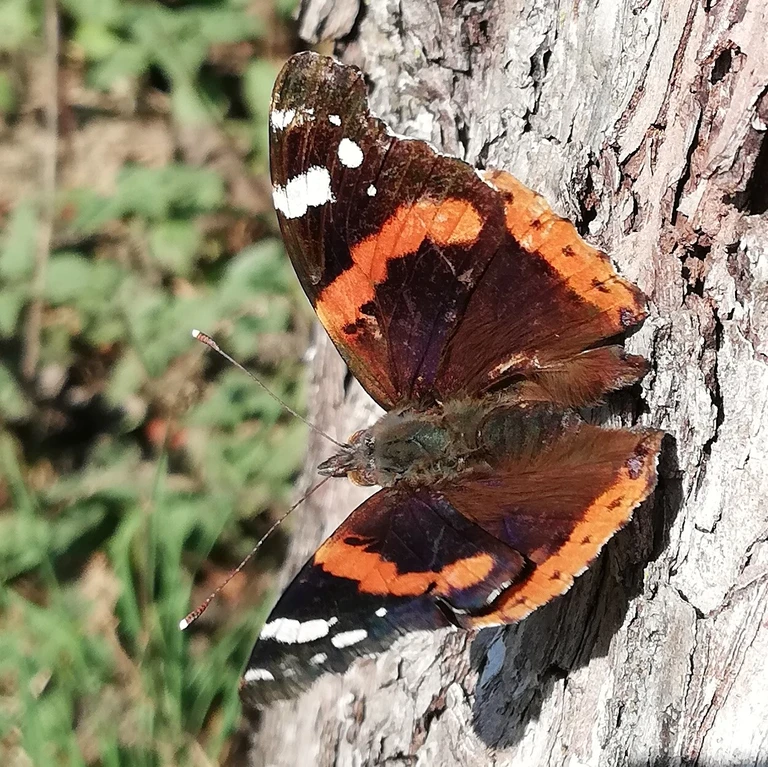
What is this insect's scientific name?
Vanessa atalanta
